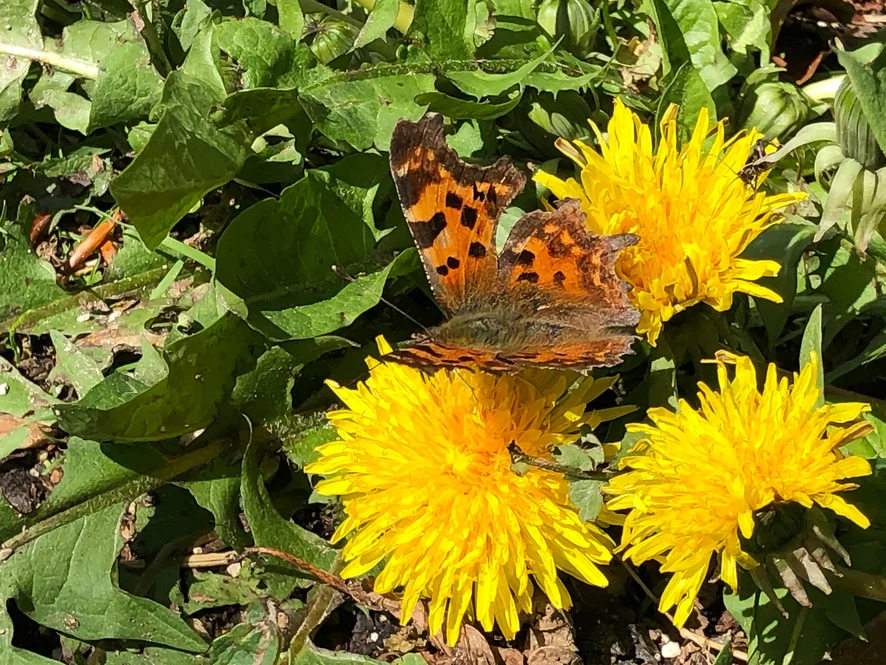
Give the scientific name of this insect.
Polygonia c-album
